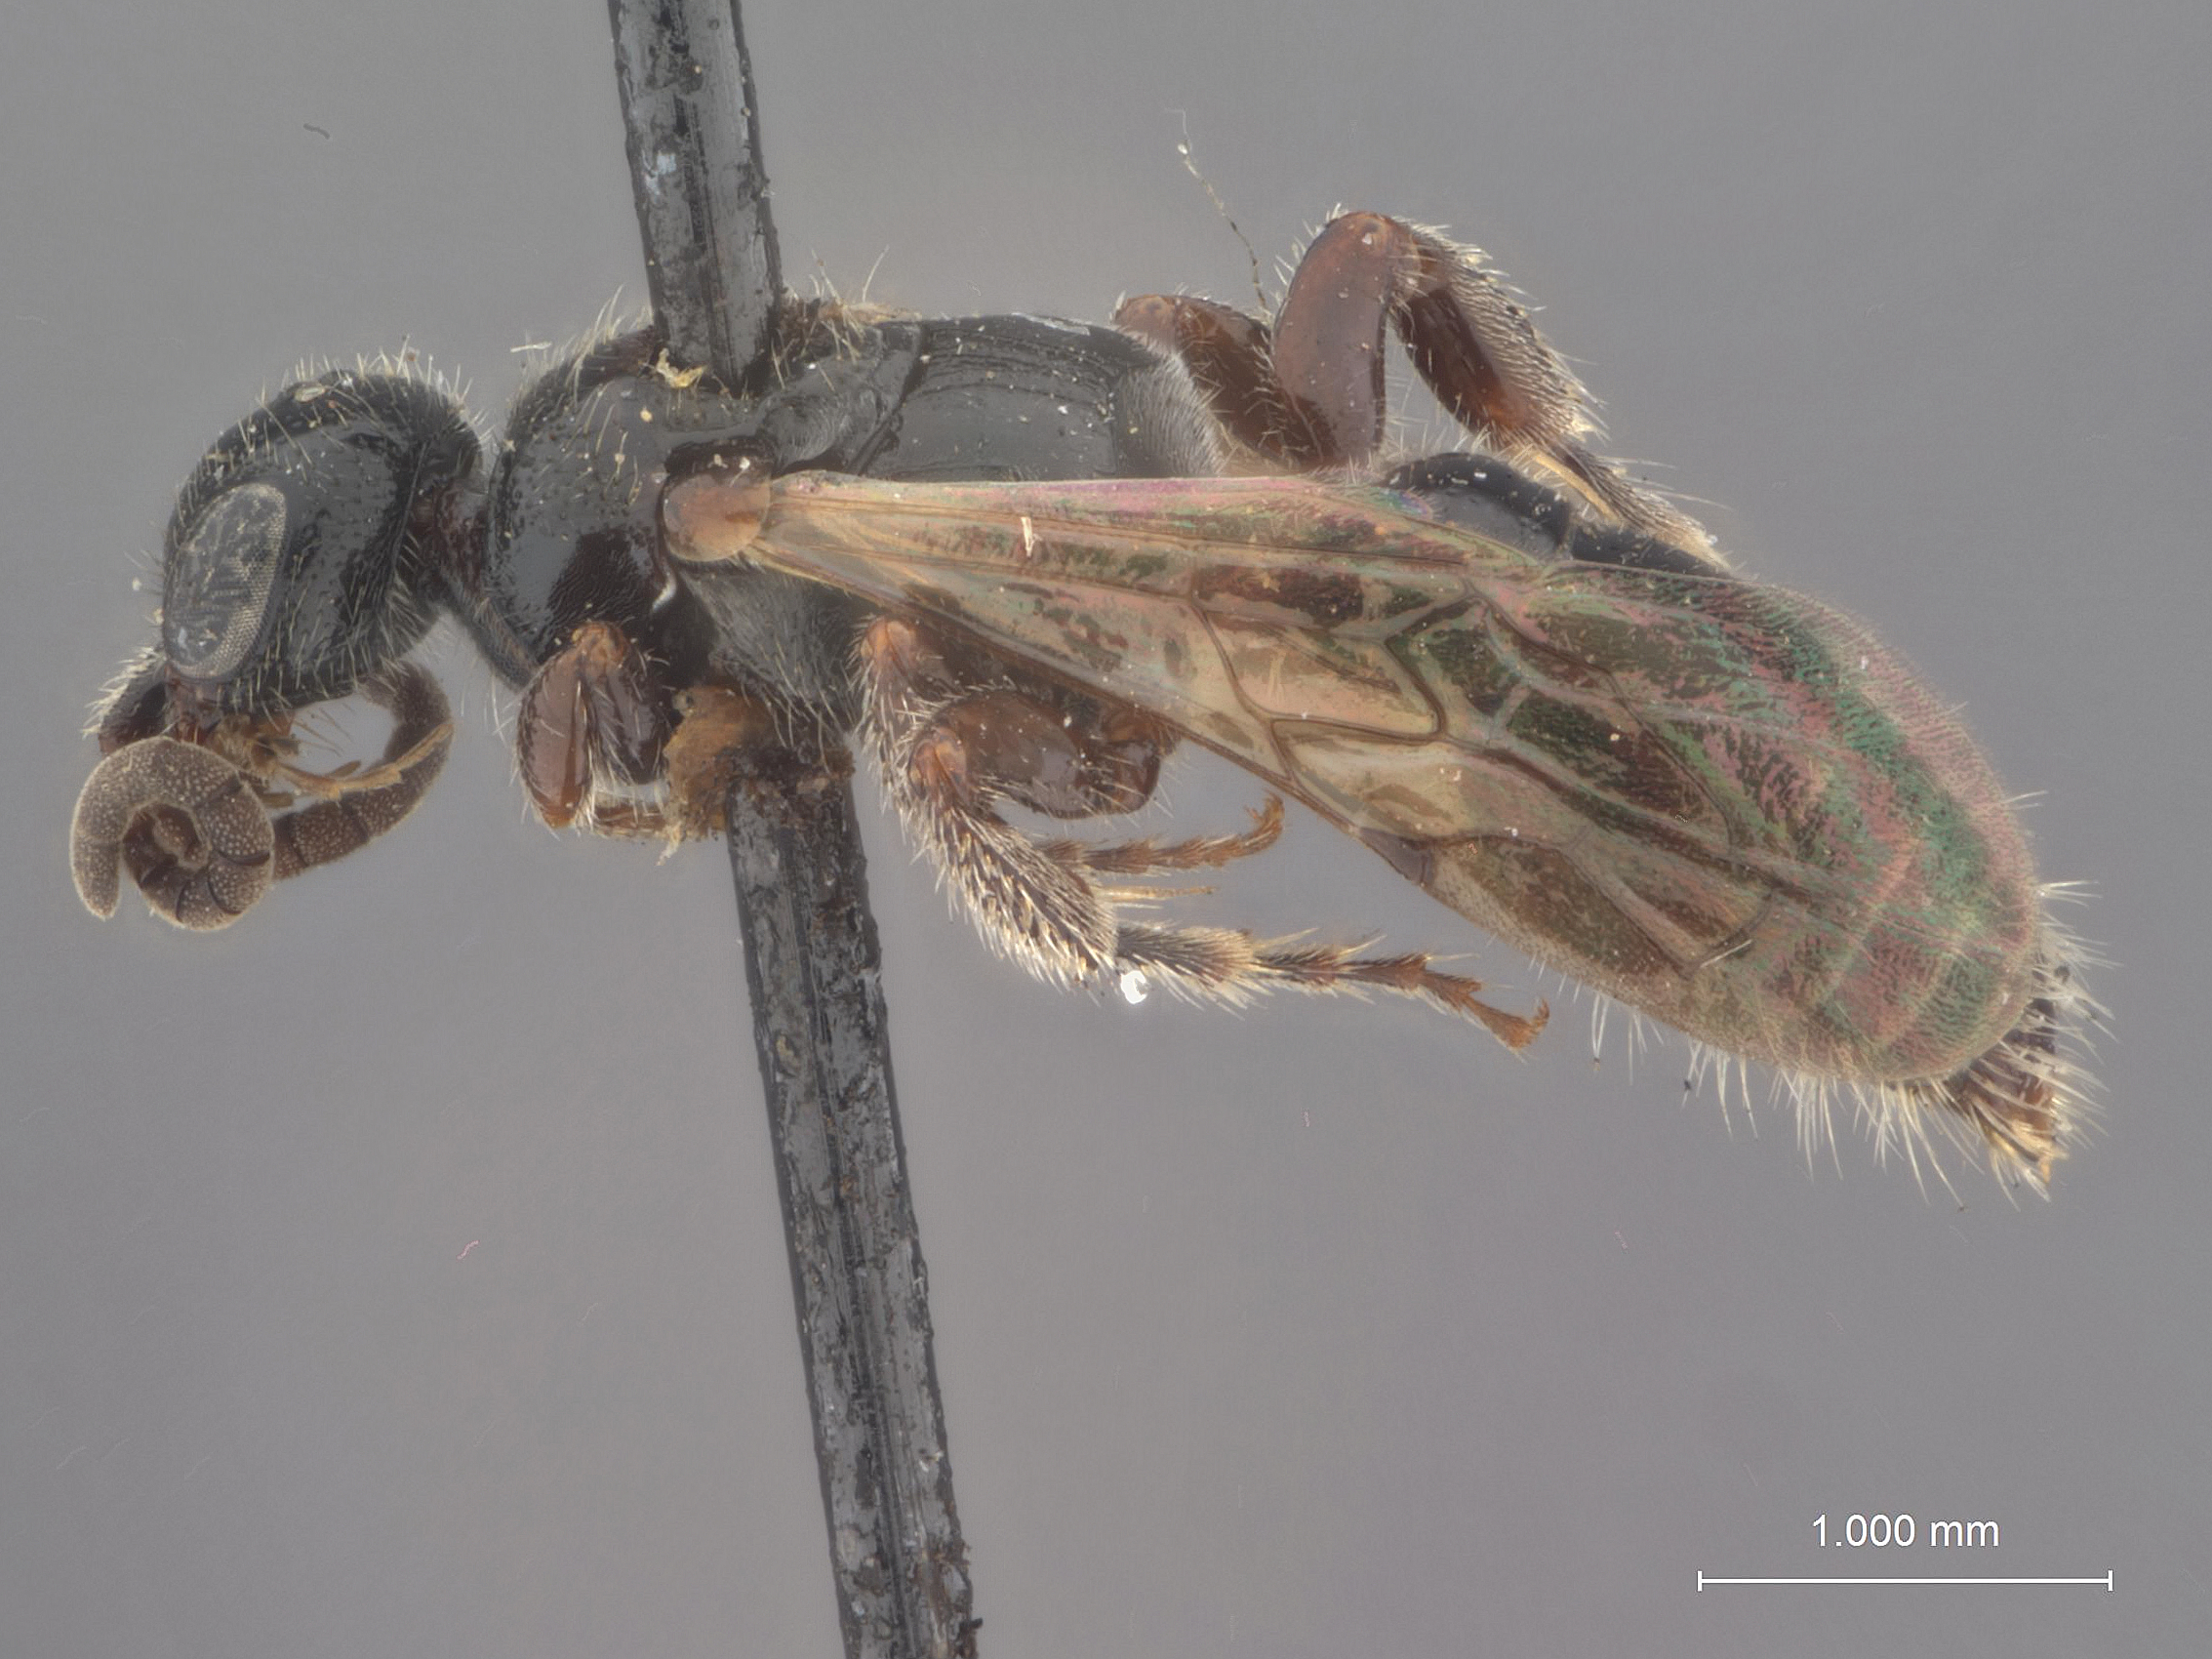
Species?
Tiphia isolata
